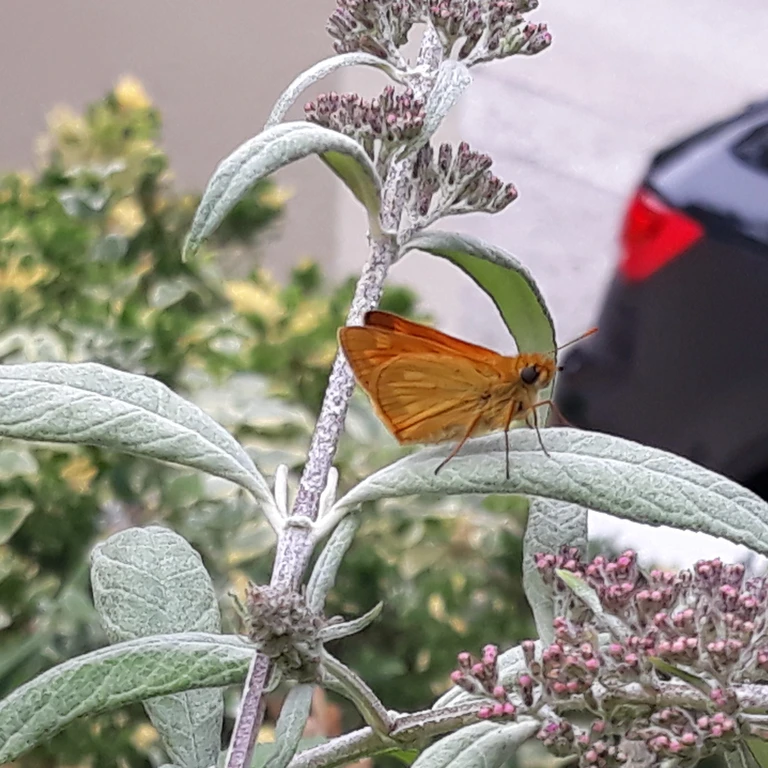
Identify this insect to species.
Ochlodes sylvanus (also Ochlodes venata)
